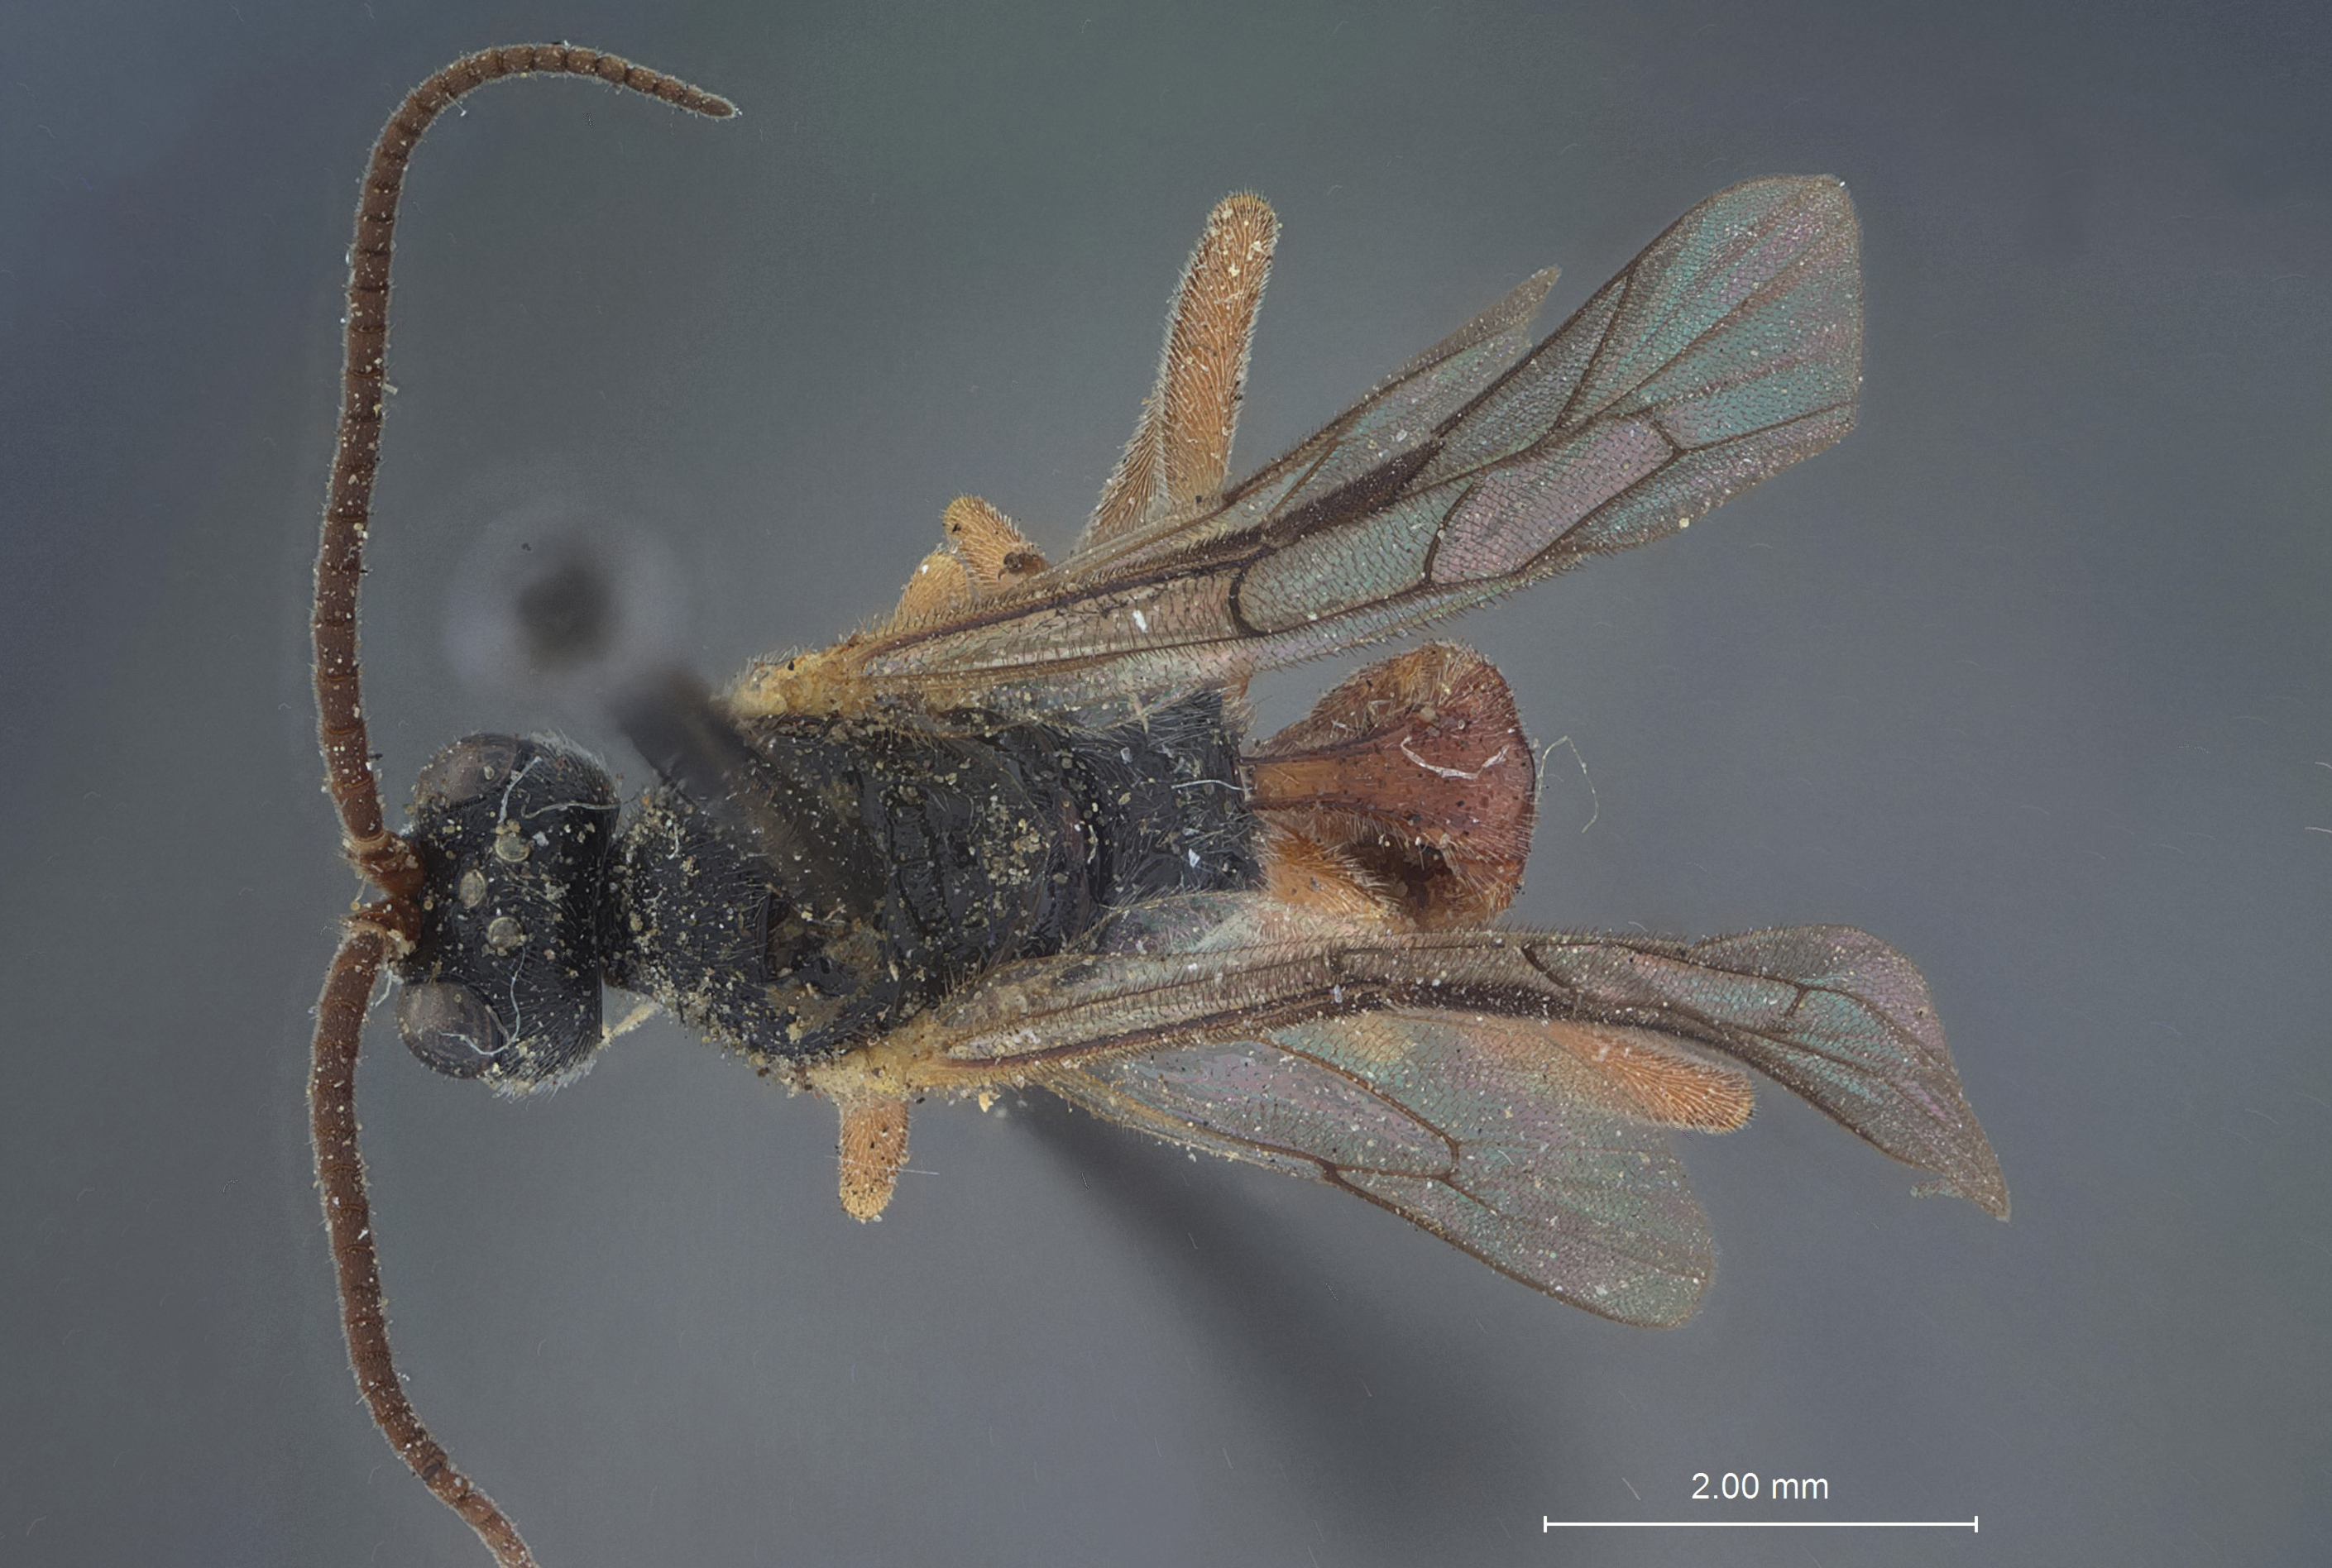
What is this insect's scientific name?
Phygadeuon patulus
